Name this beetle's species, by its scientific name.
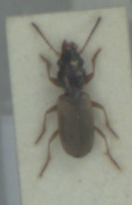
Bembidion laterale
